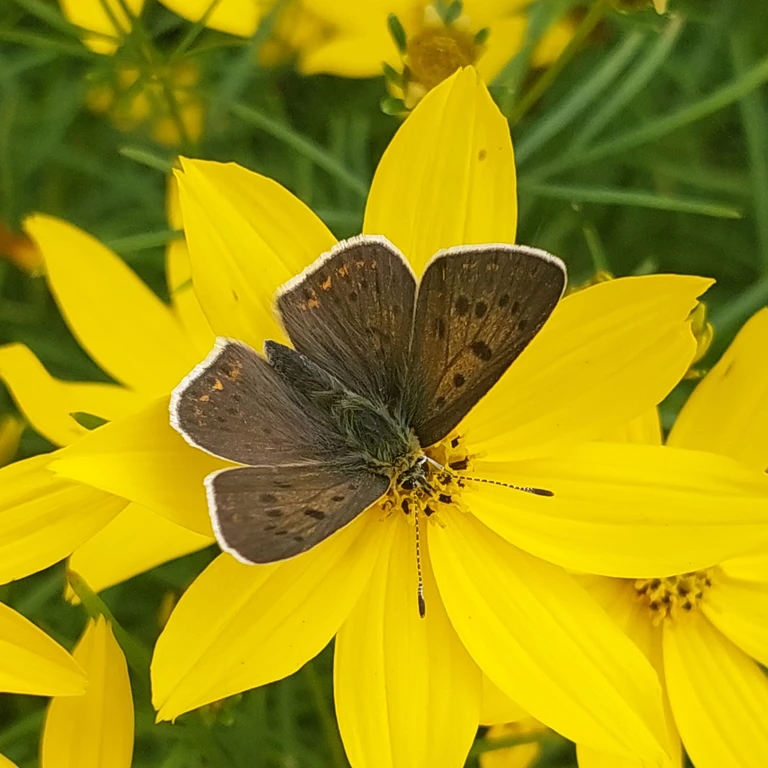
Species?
Lycaena tityrus (also Loweia tityrus)
